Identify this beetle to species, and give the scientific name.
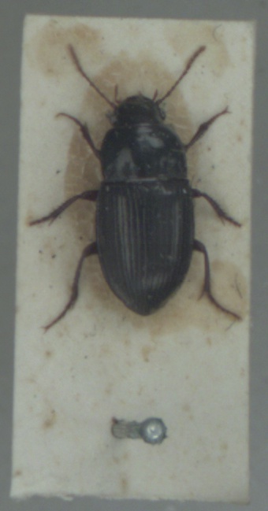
Amara consularis
